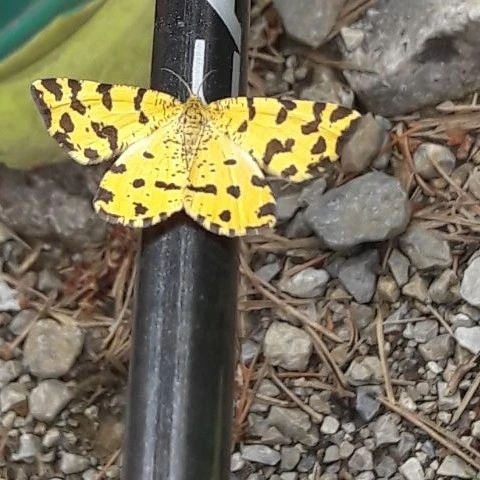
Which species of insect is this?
Pseudopanthera macularia
